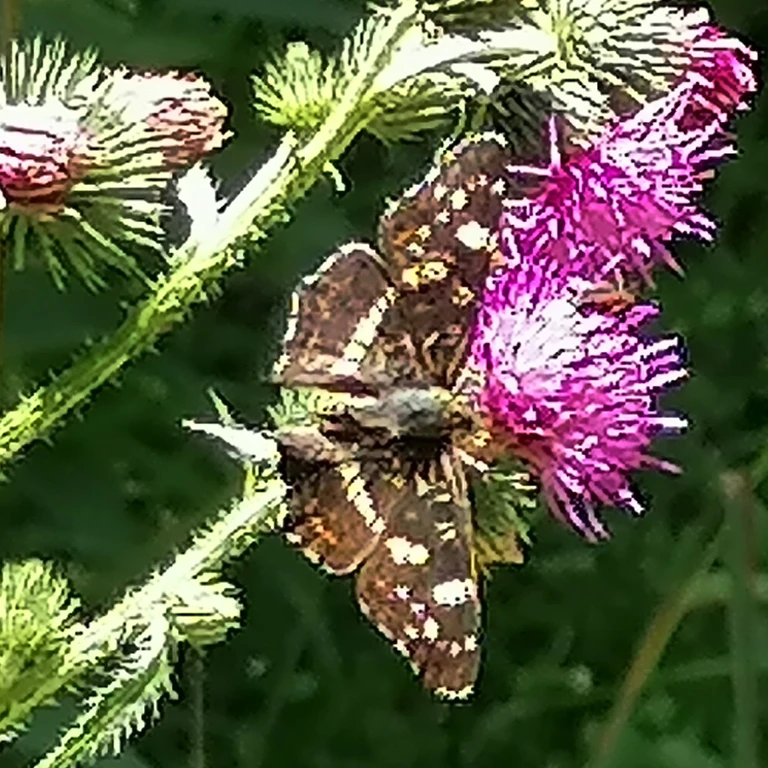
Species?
Araschnia levana
